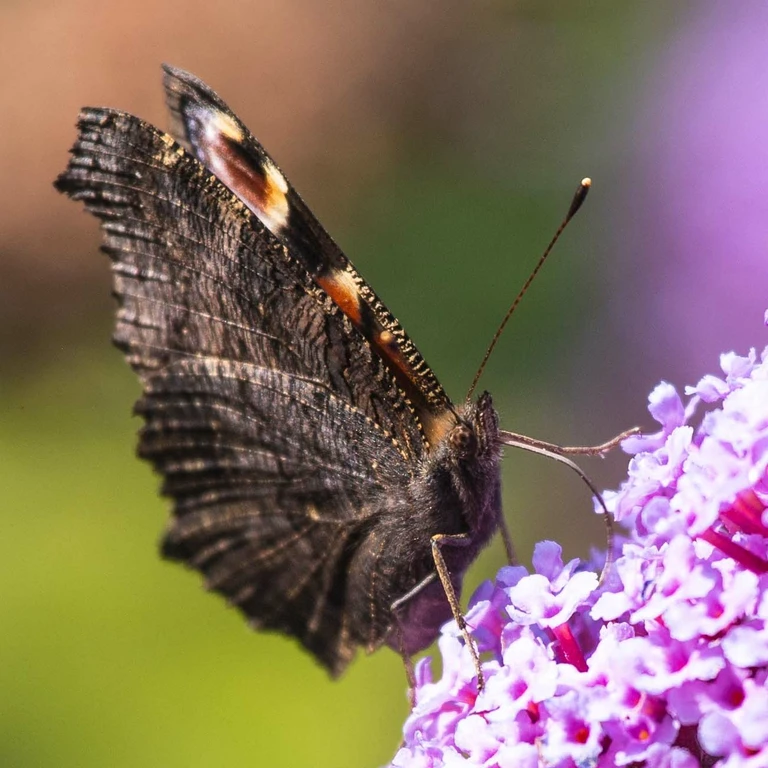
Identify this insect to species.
Aglais io
